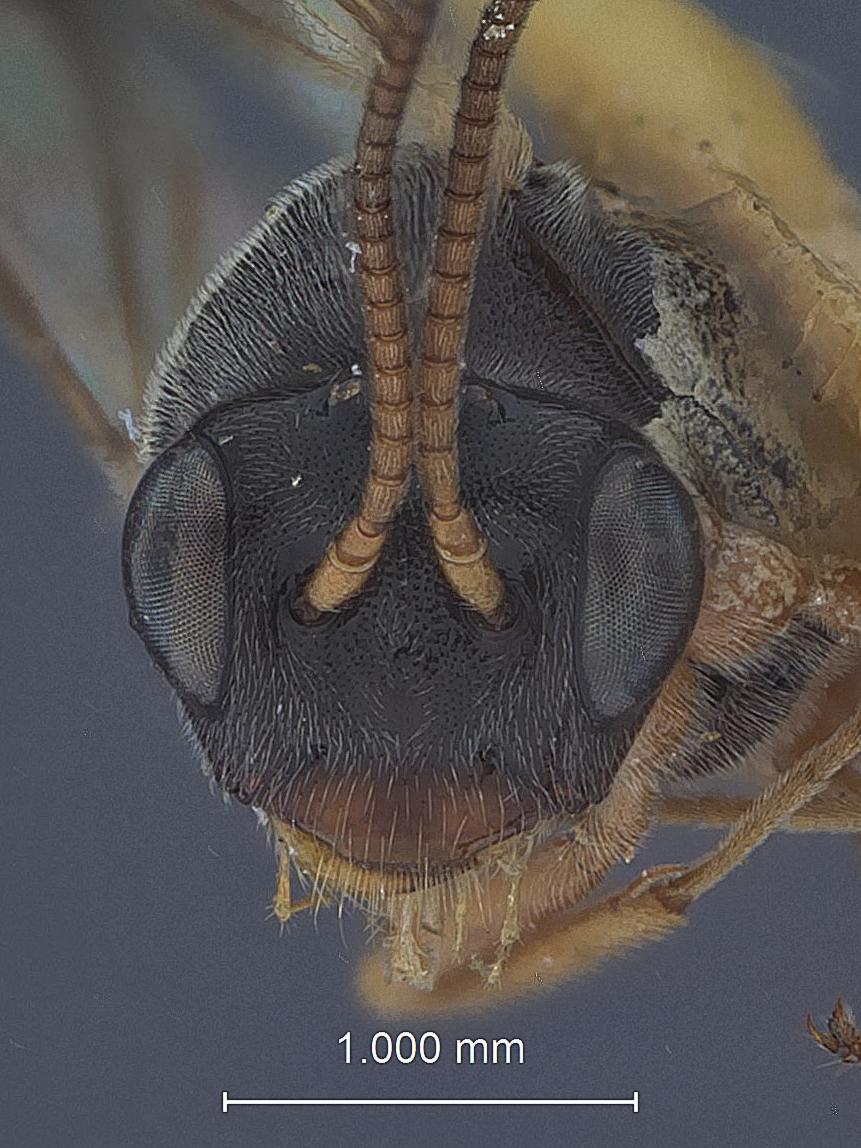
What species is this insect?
Luchatema baldufi
